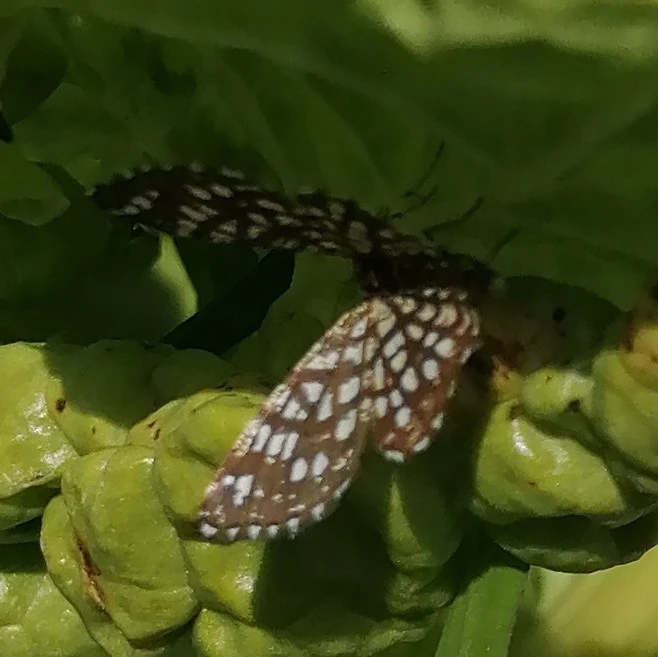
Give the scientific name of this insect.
Chiasmia clathrata
